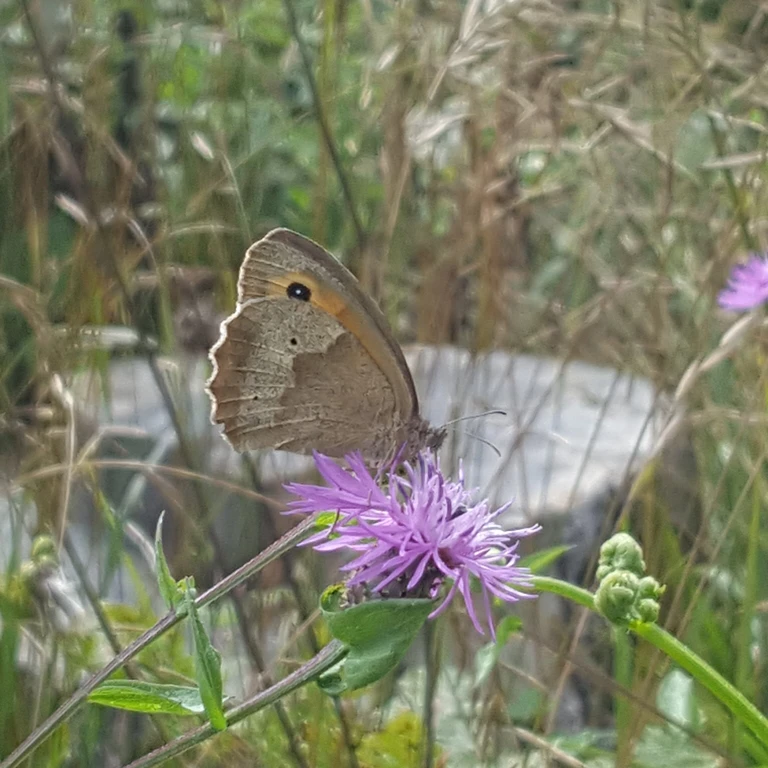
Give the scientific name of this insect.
Maniola jurtina
